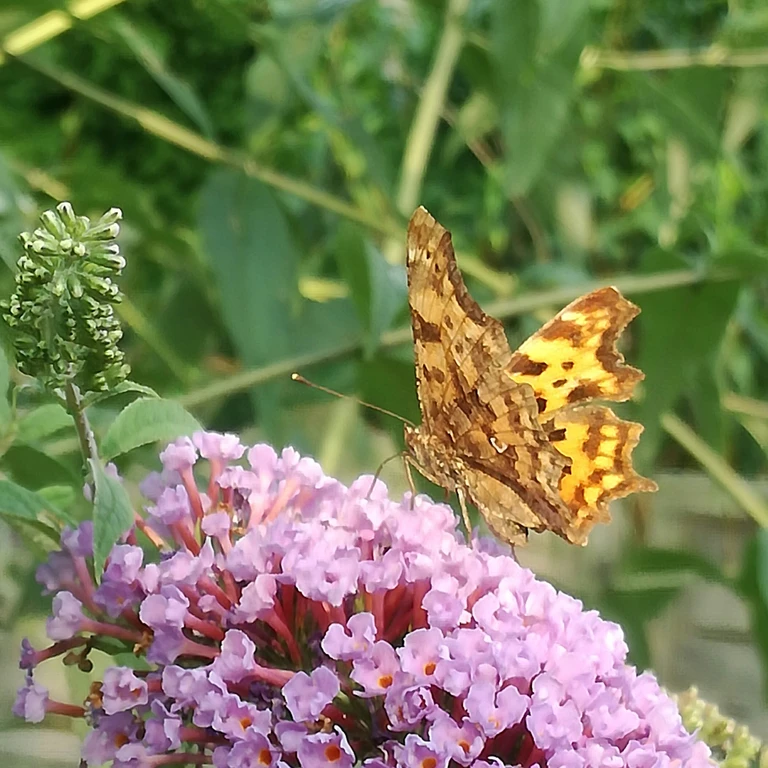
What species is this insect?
Polygonia c-album
